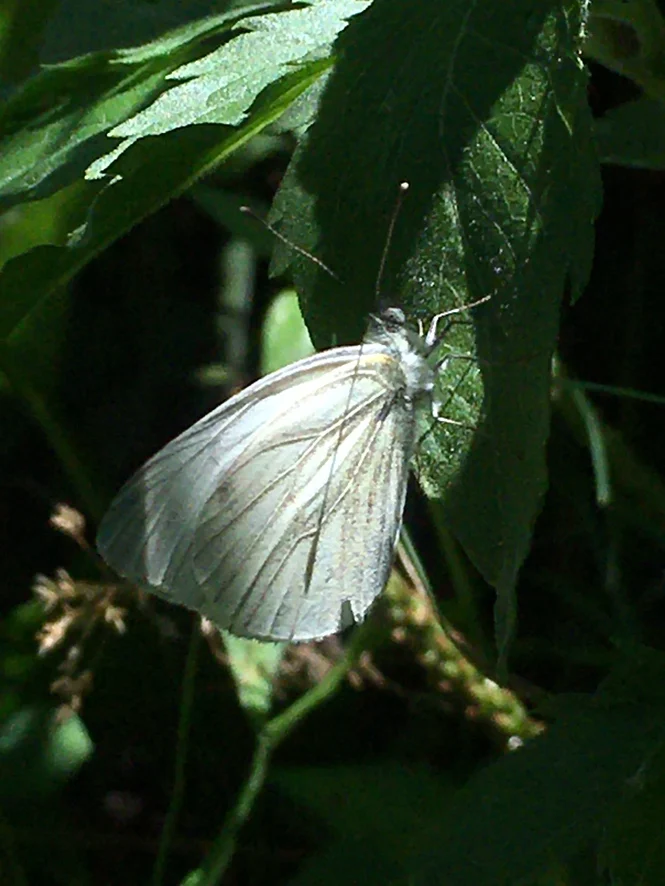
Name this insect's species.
Pieris napi
